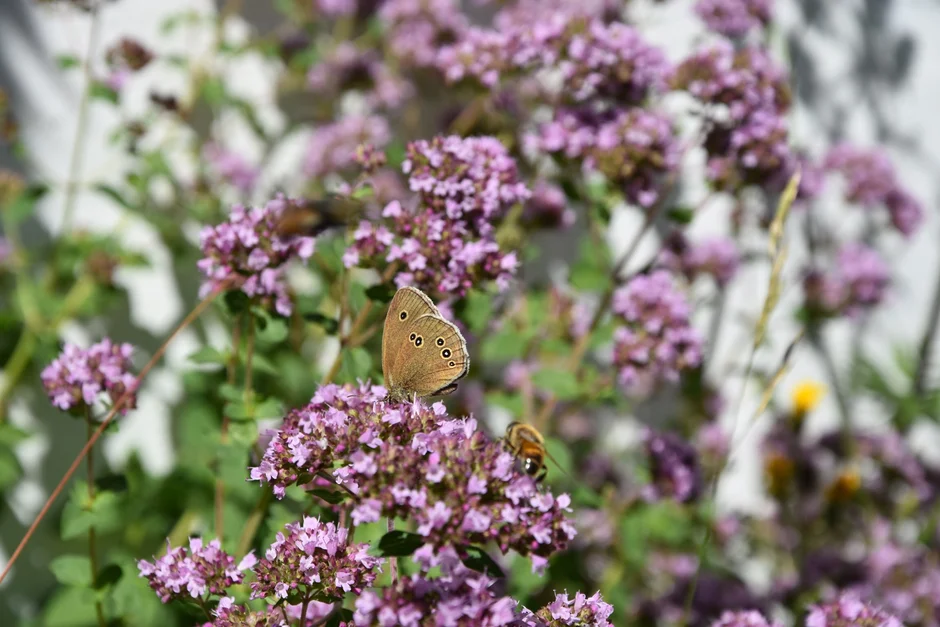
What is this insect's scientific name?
Aphantopus hyperantus
